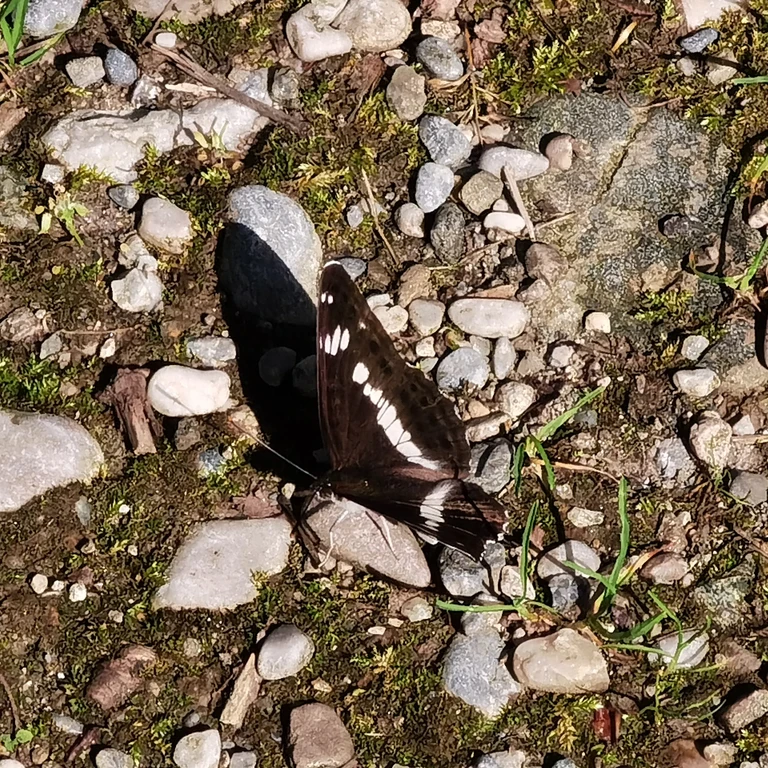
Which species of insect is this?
Limenitis camilla (also Ladoga camilla)
